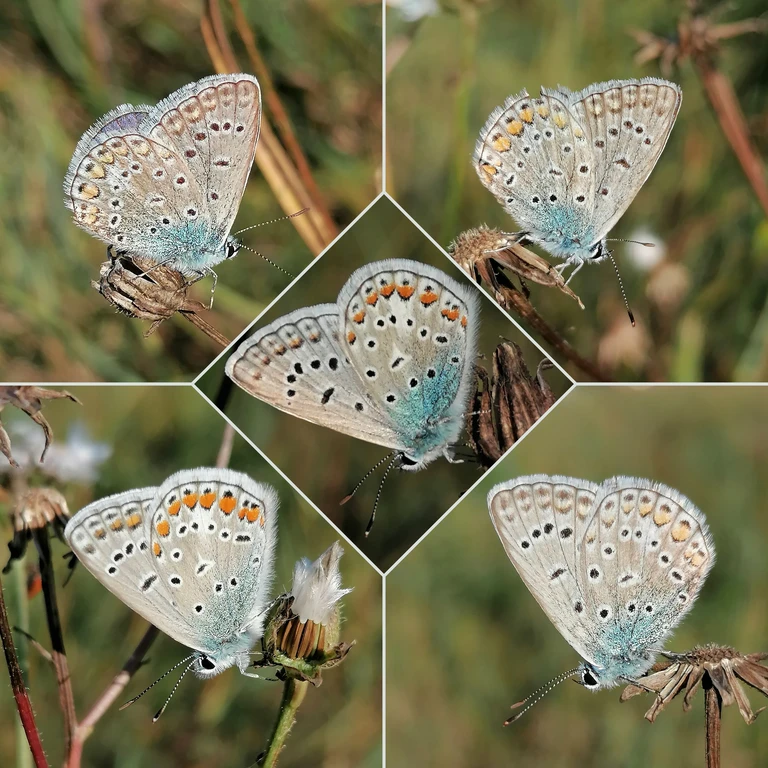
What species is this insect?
Polyommatus icarus
